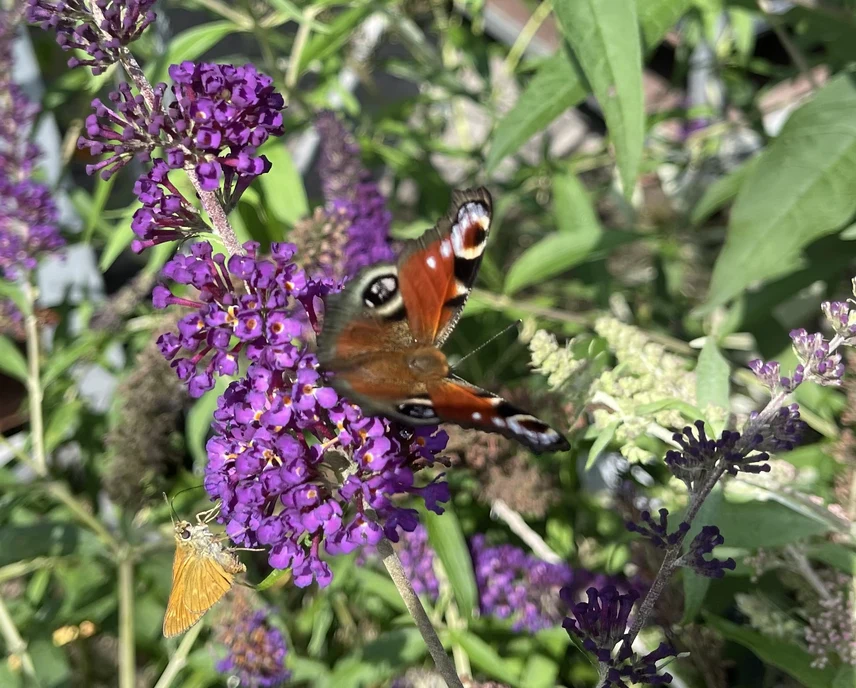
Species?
Aglais io
